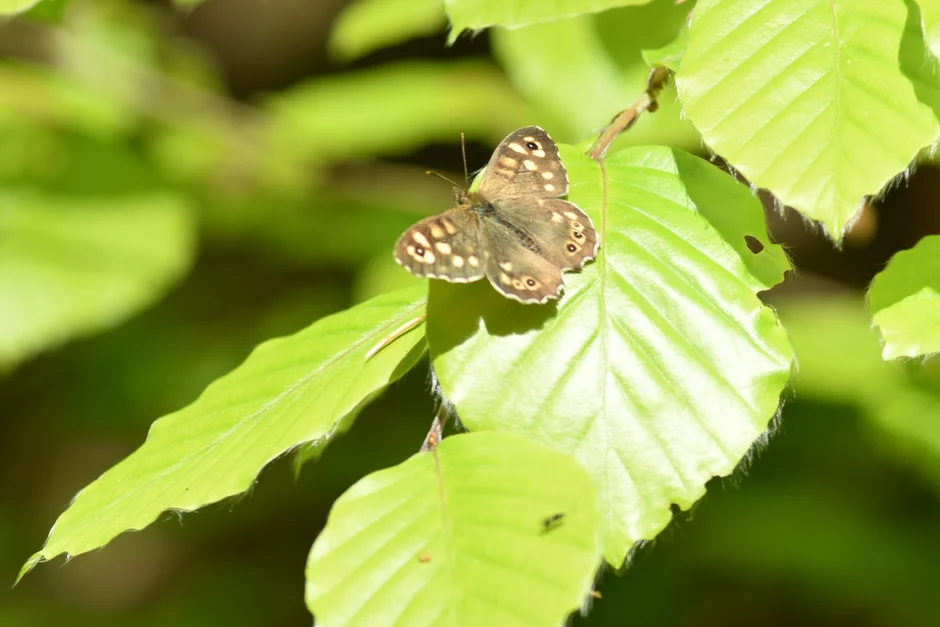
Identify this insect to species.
Pararge aegeria
